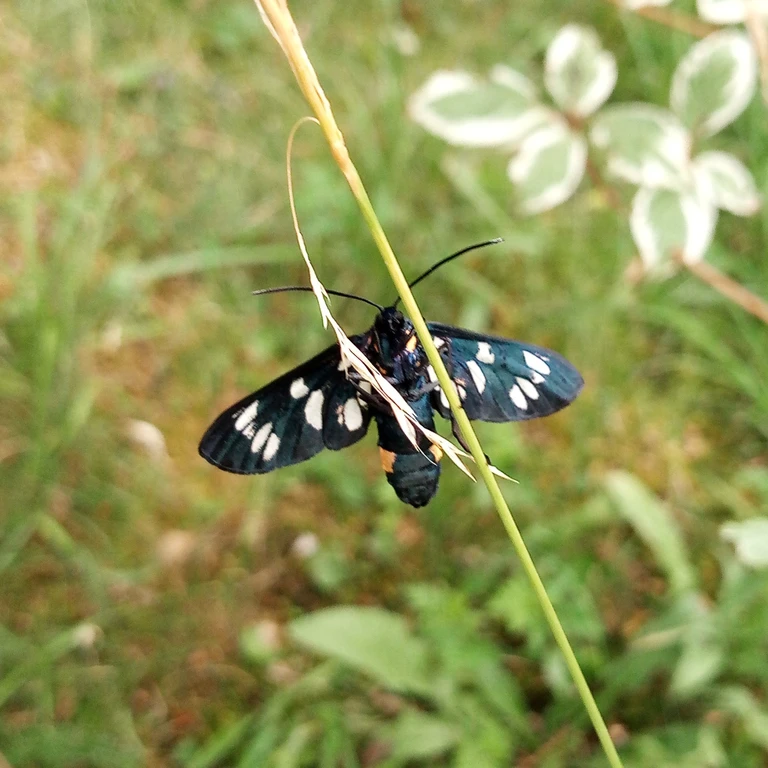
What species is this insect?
Amata phegea
